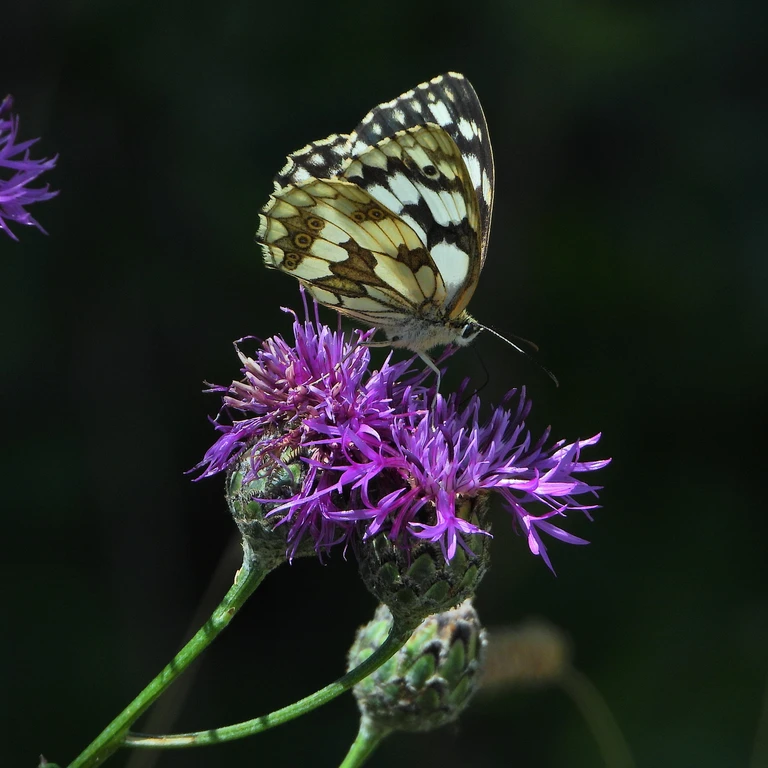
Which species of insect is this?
Melanargia galathea
